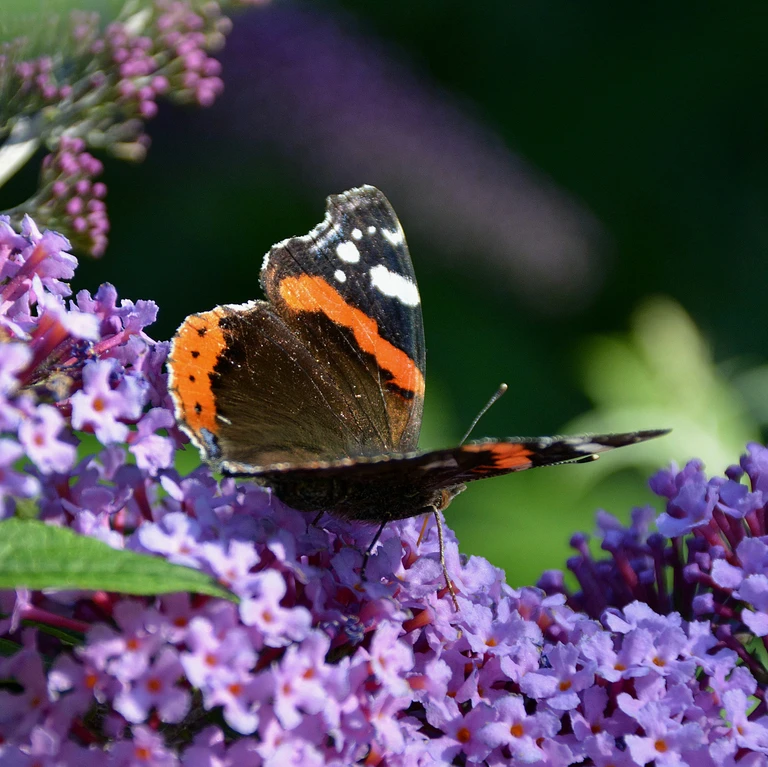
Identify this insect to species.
Vanessa atalanta
